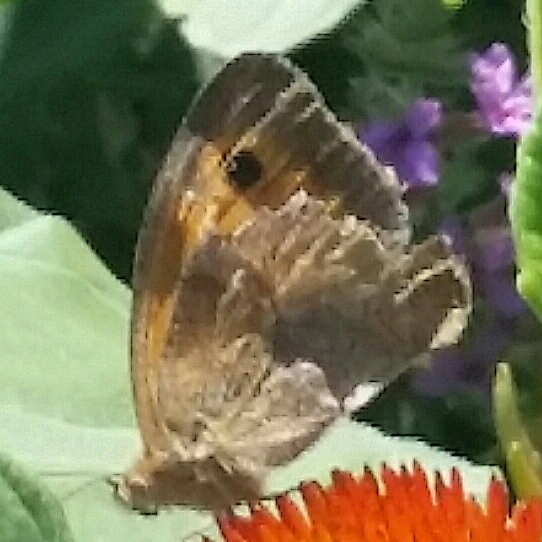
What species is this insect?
Maniola jurtina
